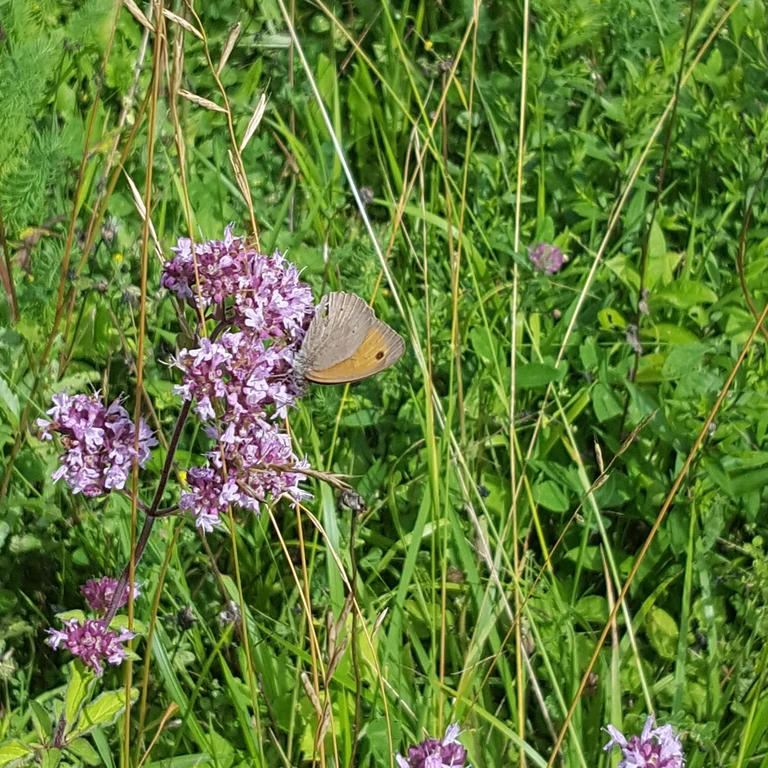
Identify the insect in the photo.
Maniola jurtina
